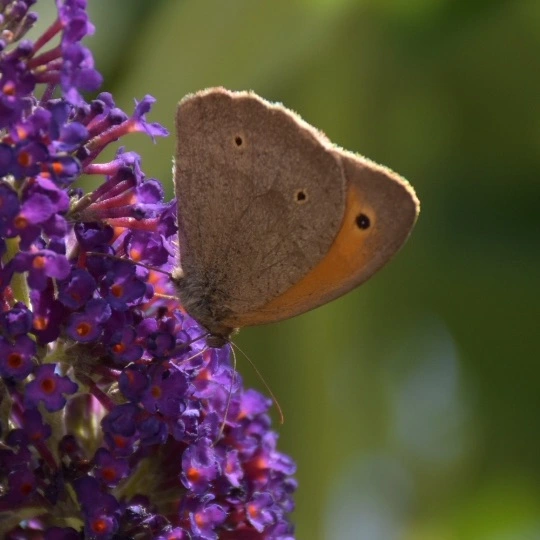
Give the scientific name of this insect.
Maniola jurtina
